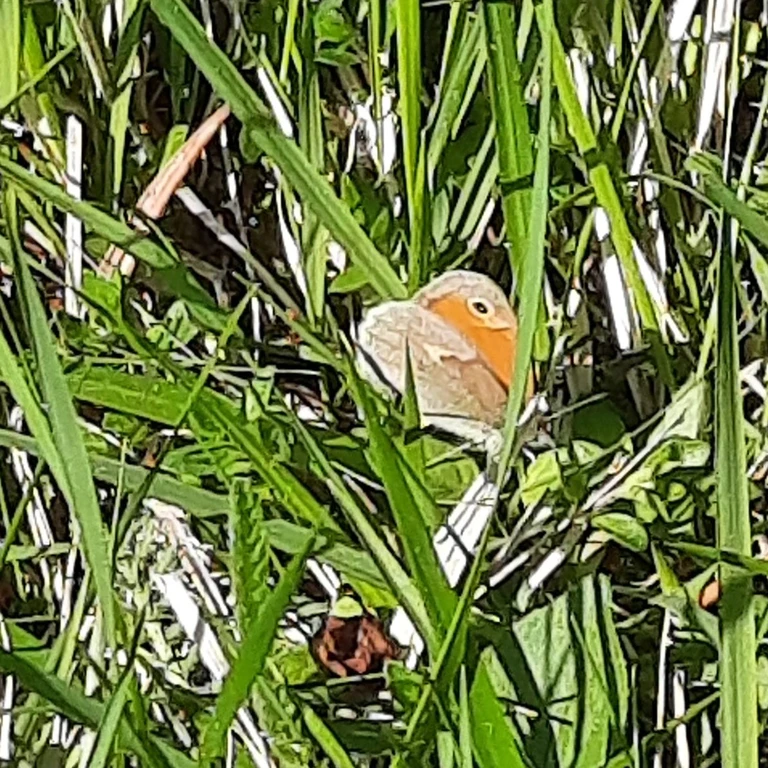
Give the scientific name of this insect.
Coenonympha pamphilus
